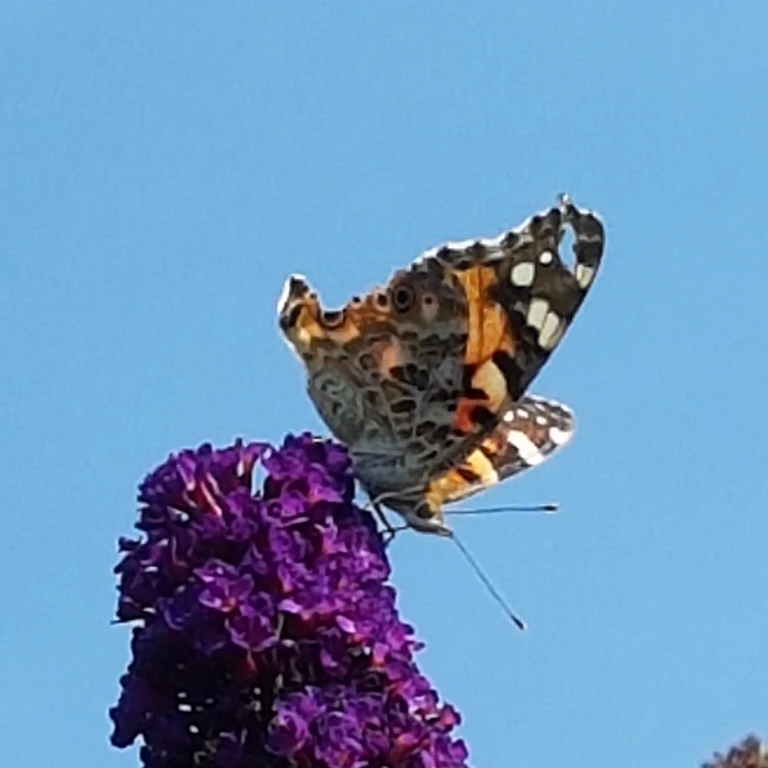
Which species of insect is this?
Vanessa cardui
